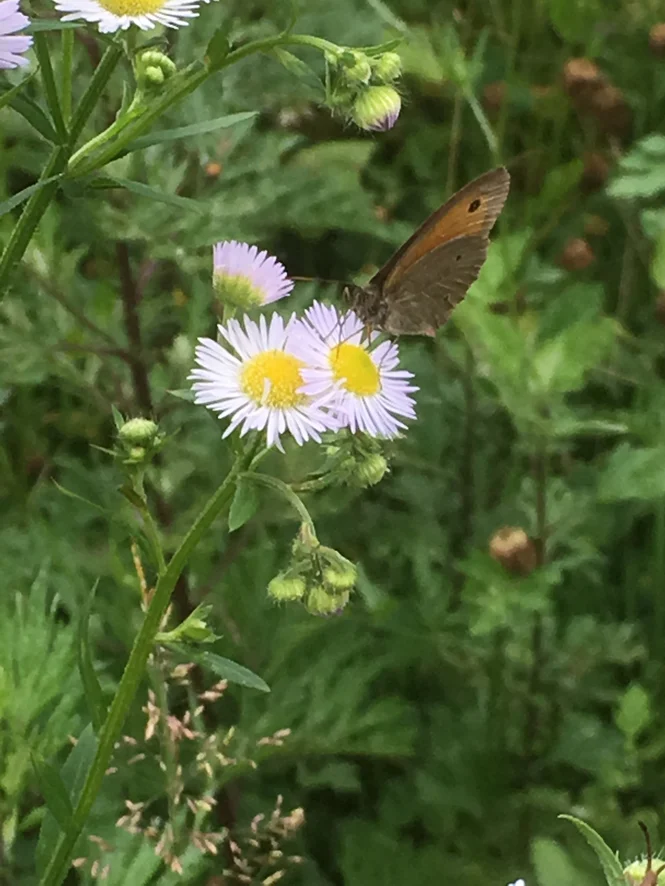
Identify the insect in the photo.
Maniola jurtina
